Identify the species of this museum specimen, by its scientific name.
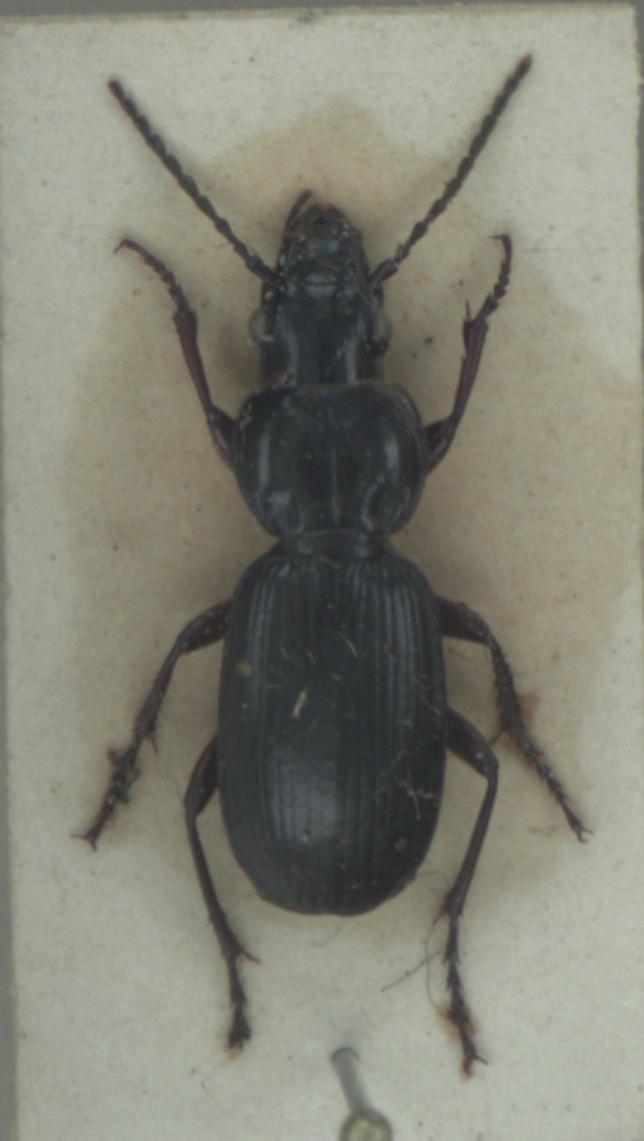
Pterostichus madidus
